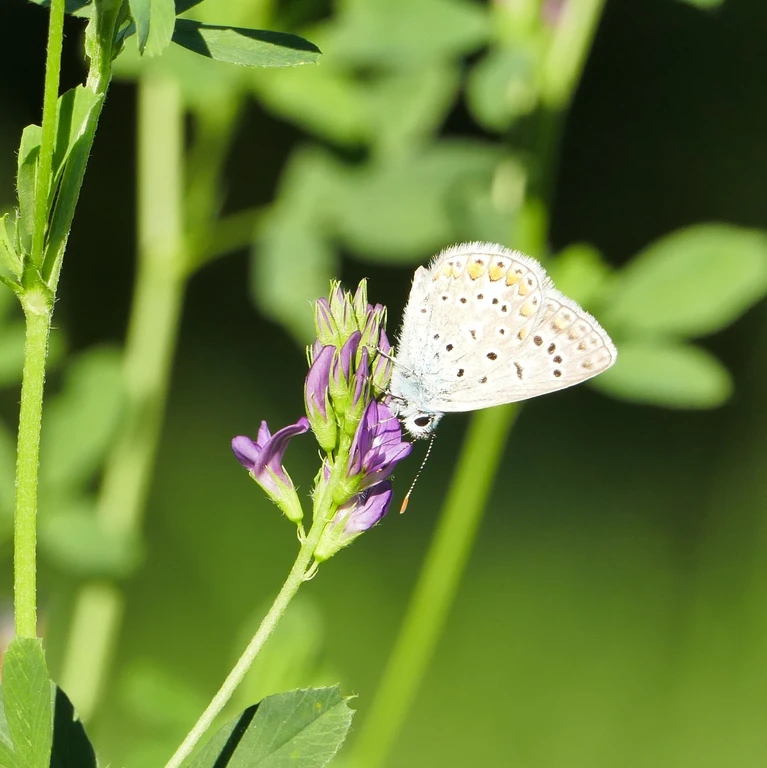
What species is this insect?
Polyommatus icarus
